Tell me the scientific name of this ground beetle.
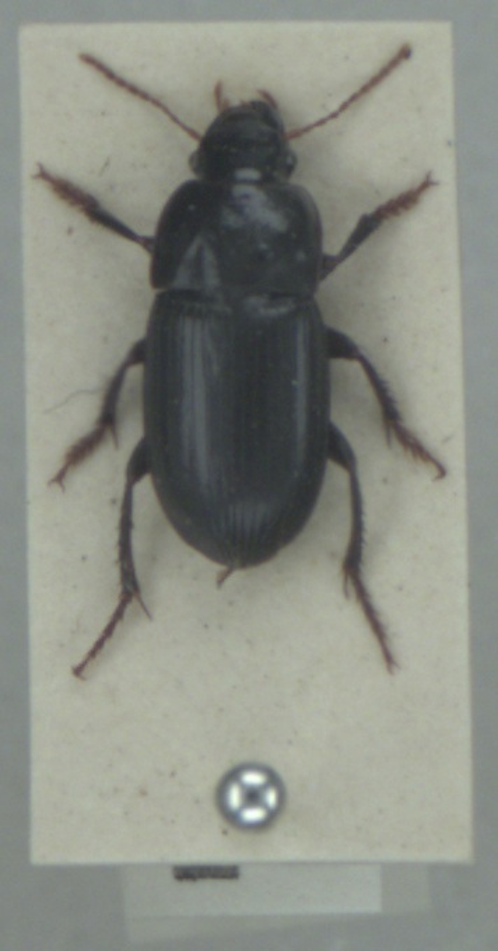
Harpalus tardus
